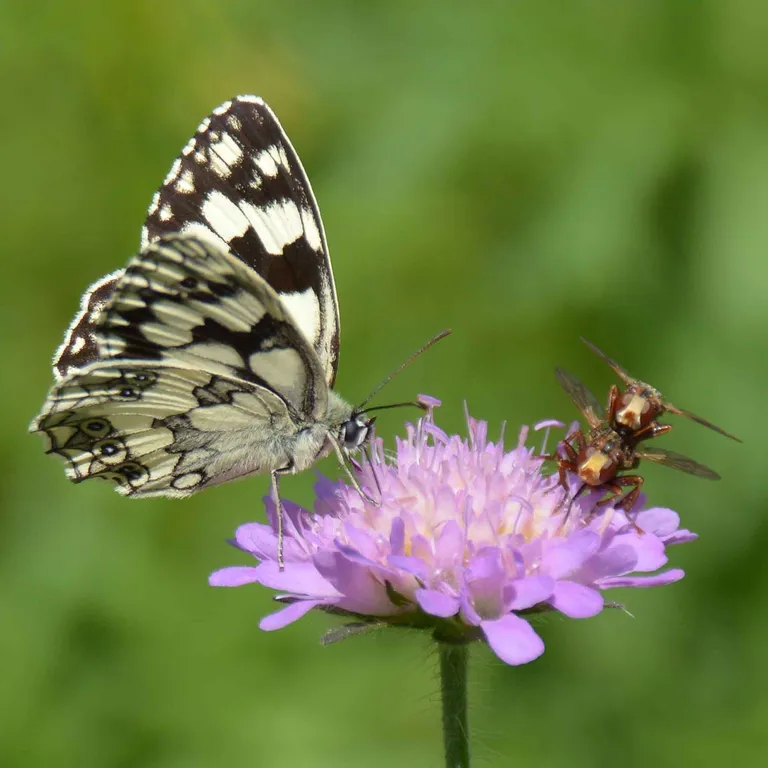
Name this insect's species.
Melanargia galathea
